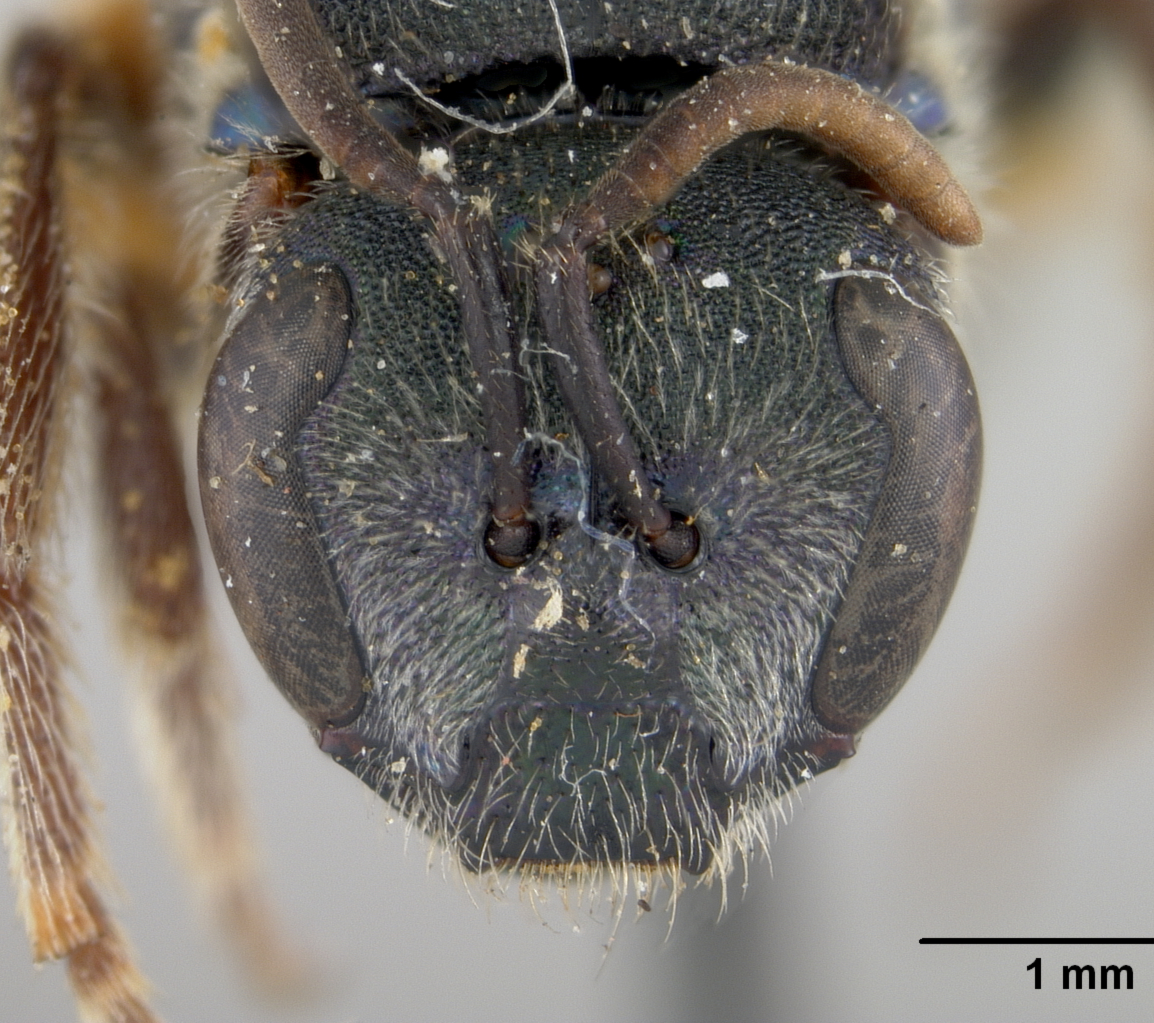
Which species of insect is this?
Augochlora lyoni
